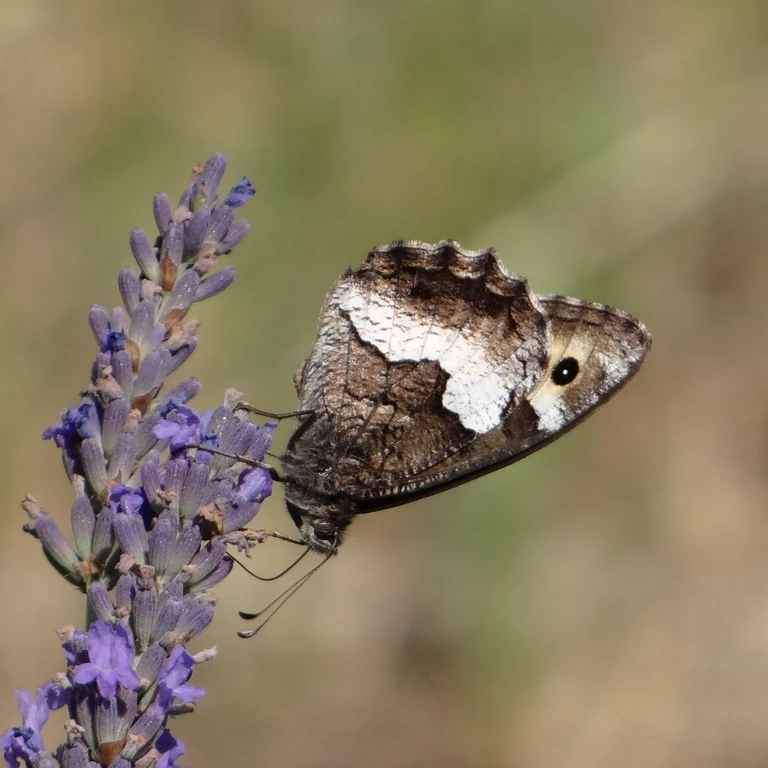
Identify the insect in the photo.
Hipparchia alcyone
